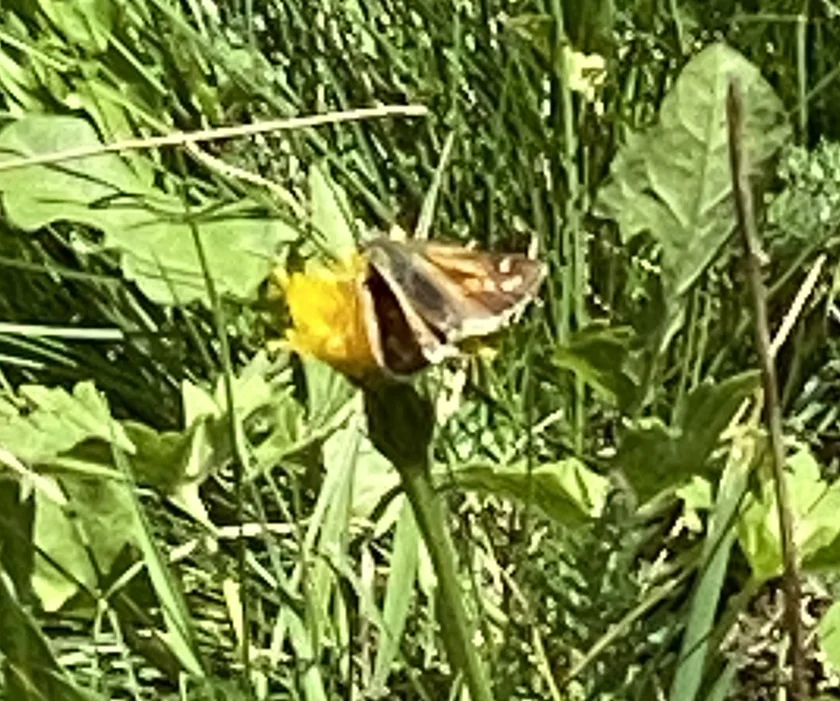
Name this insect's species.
Hesperia comma
